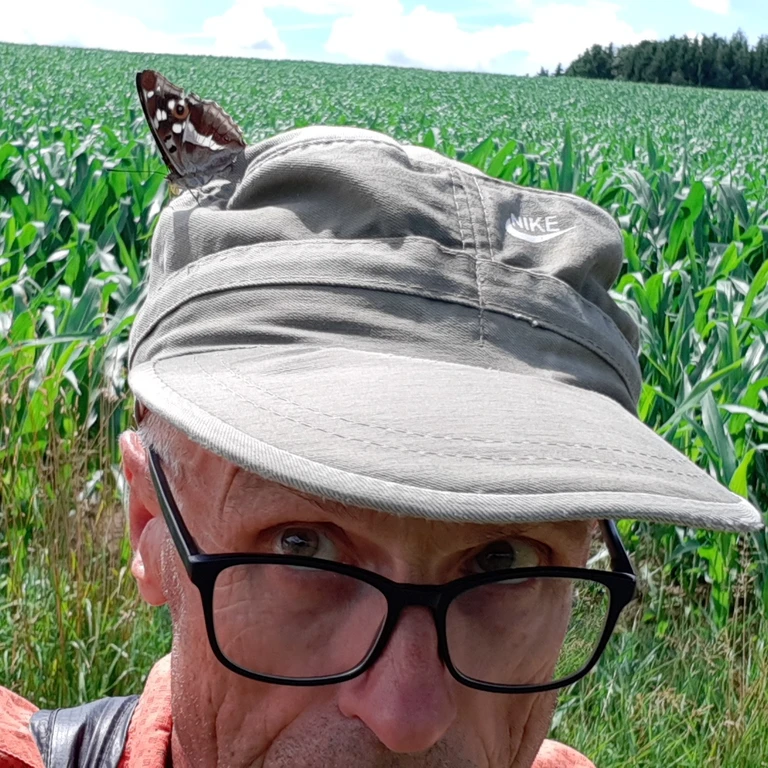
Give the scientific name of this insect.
Apatura iris
